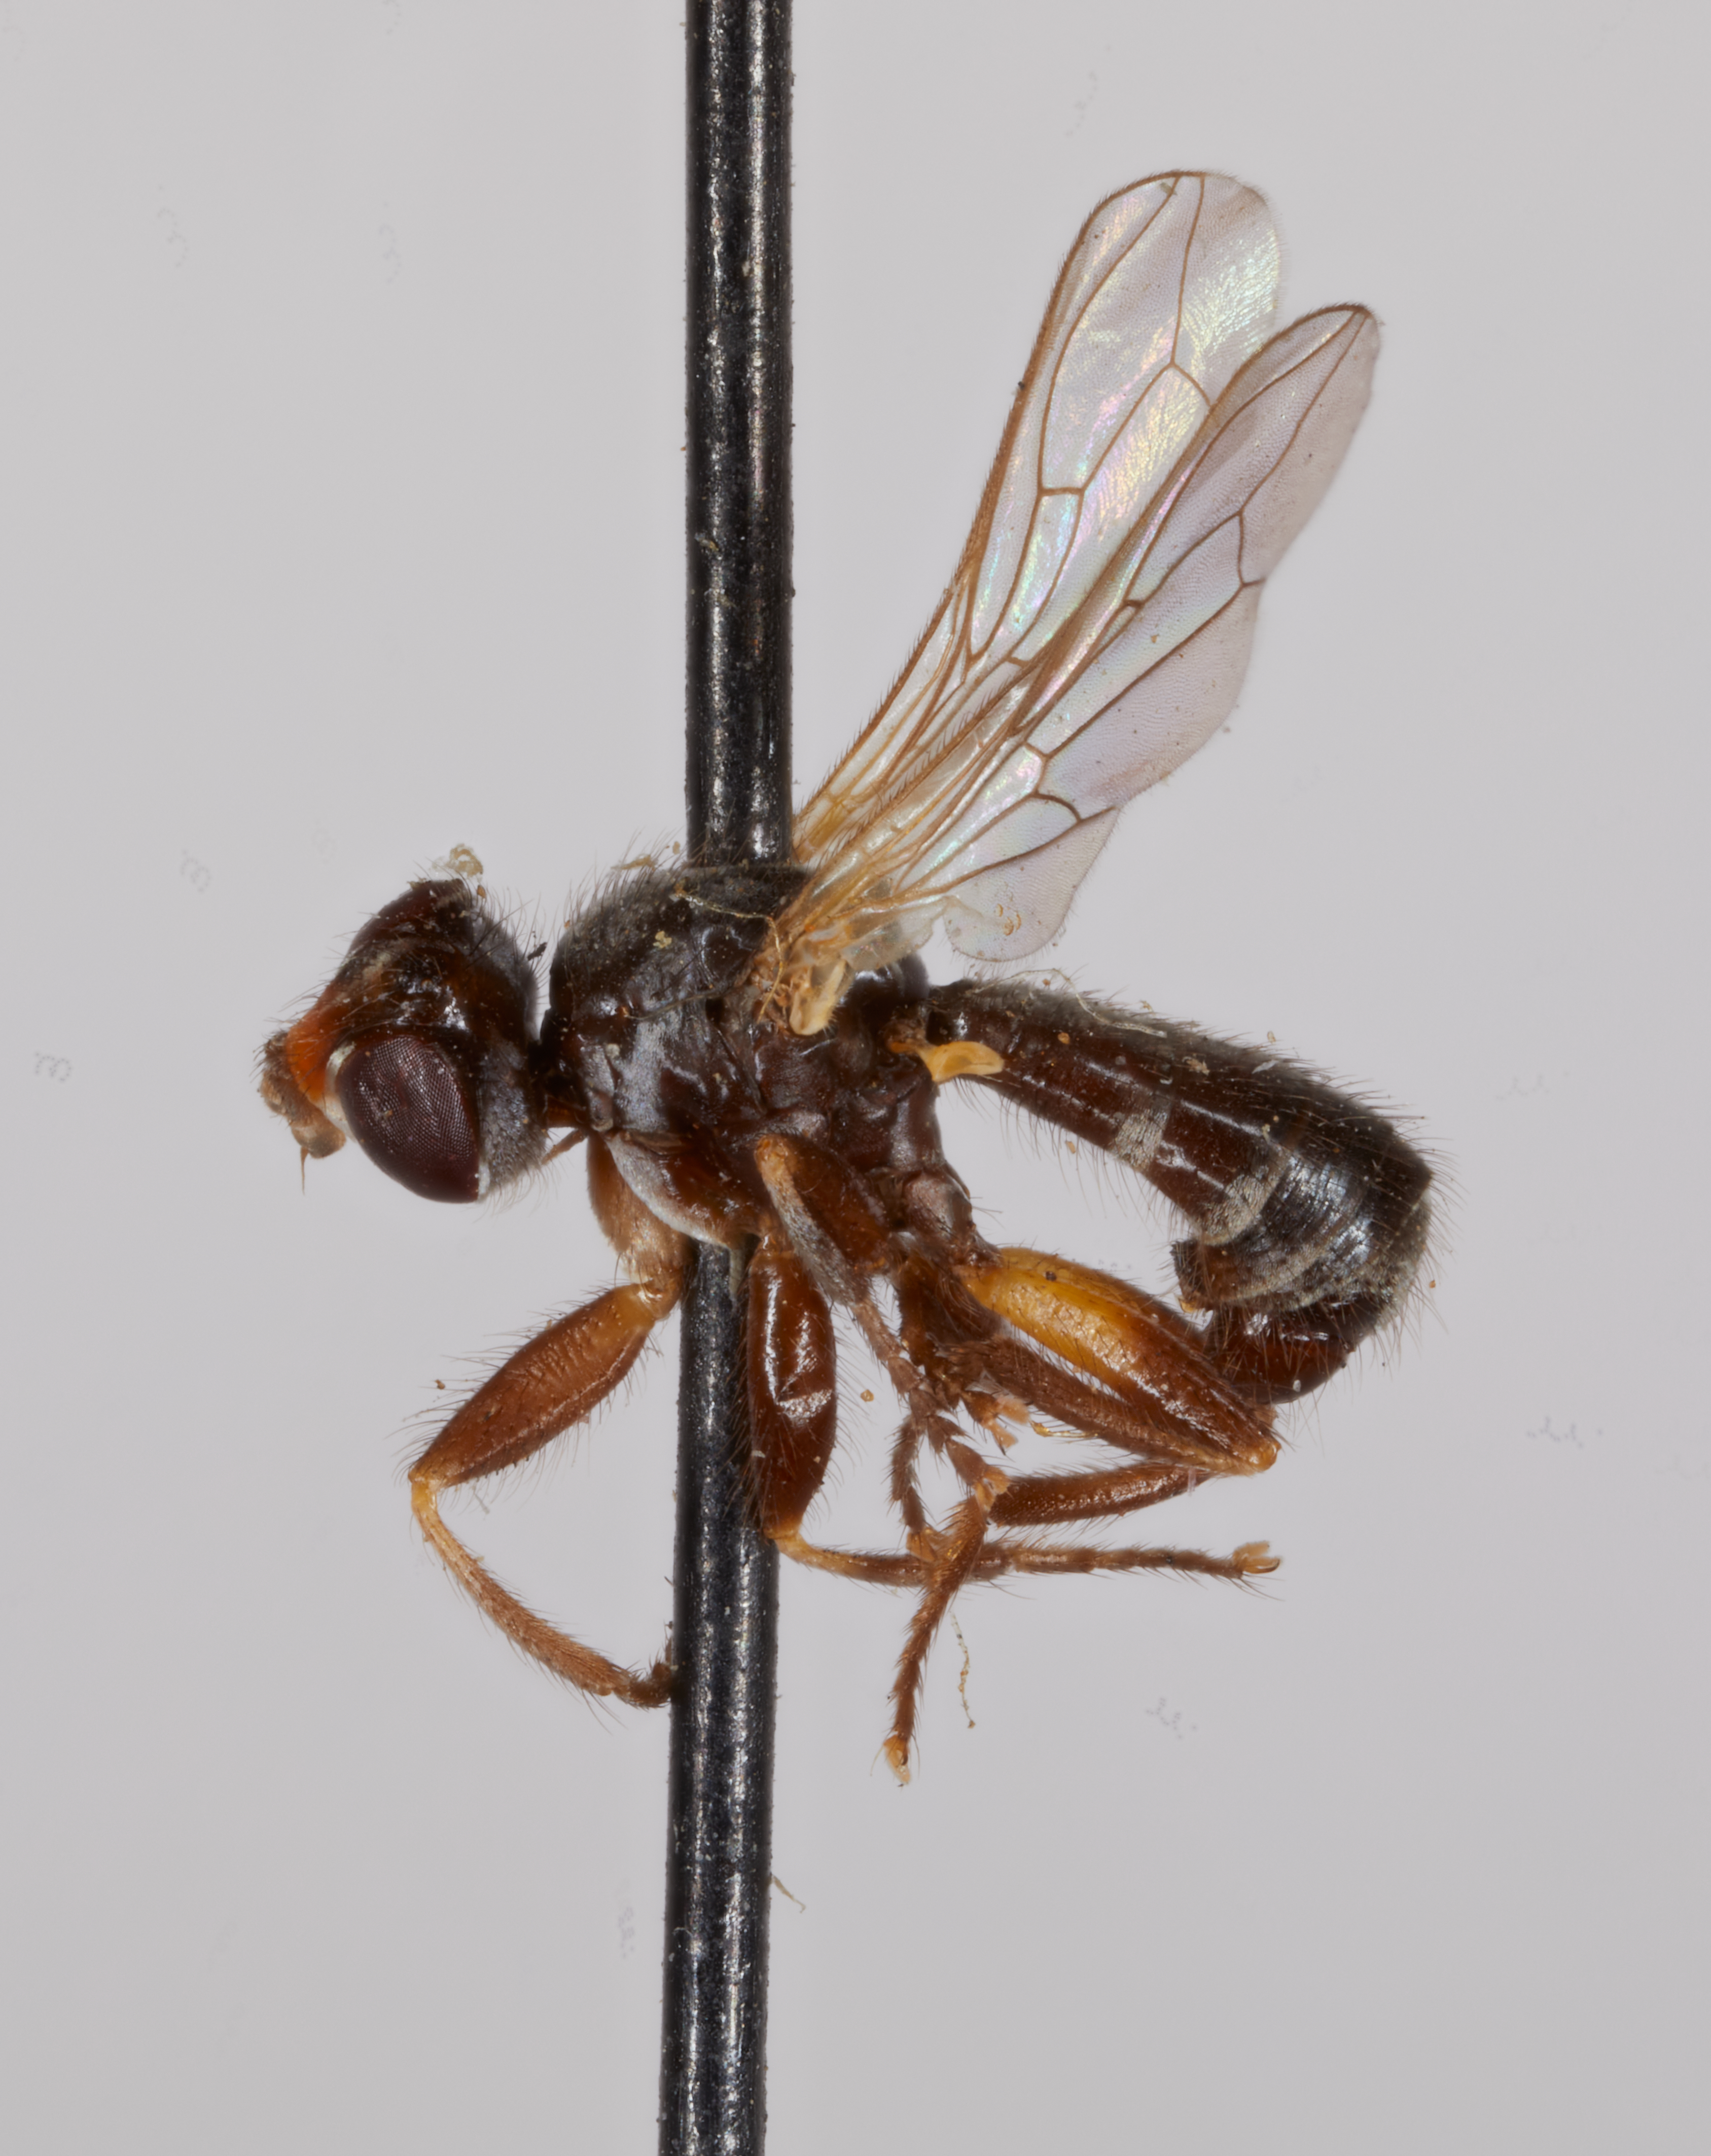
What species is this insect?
Occemyia hyalipennis
